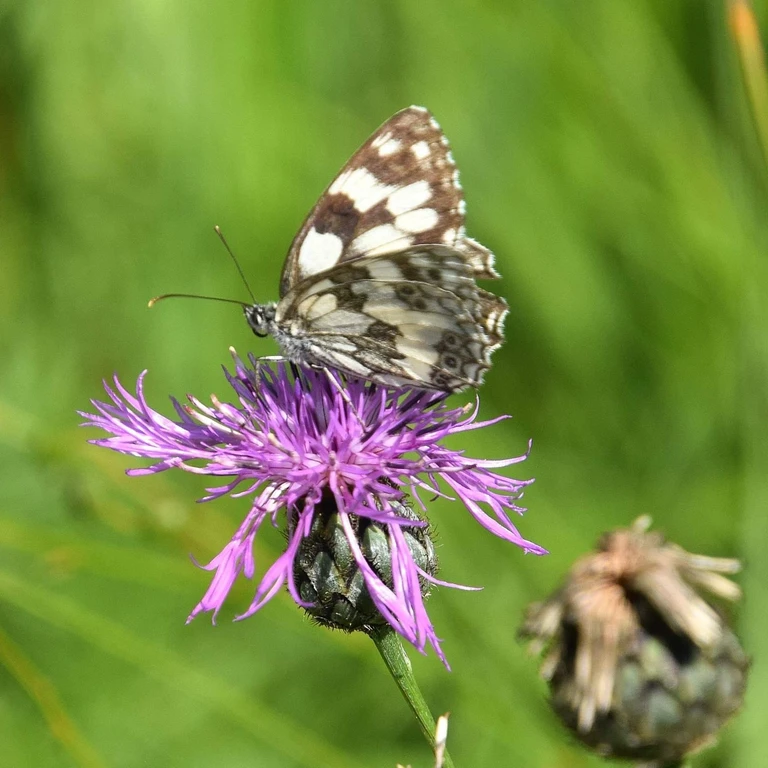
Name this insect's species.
Melanargia galathea
